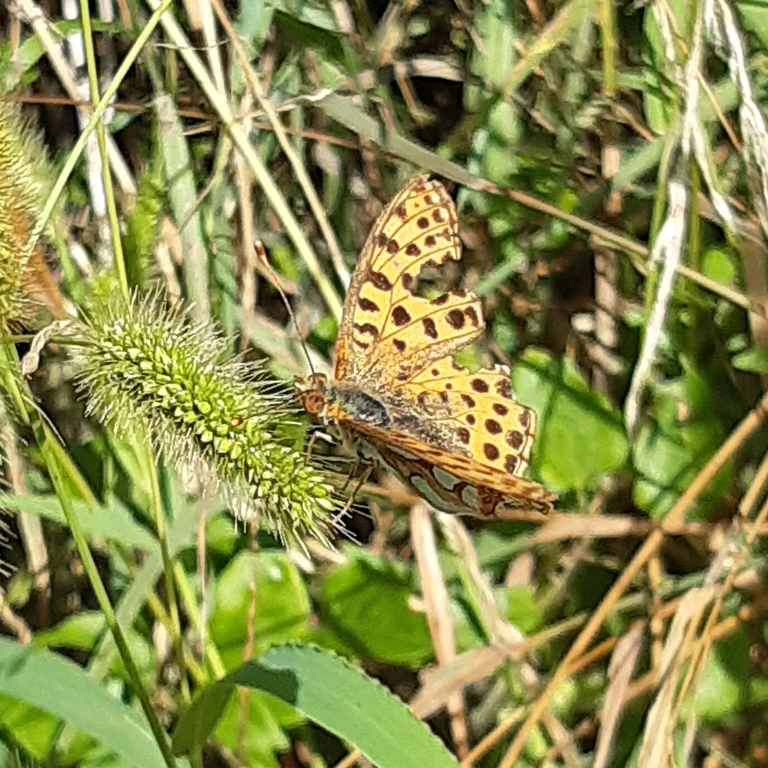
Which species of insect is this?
Issoria lathonia
